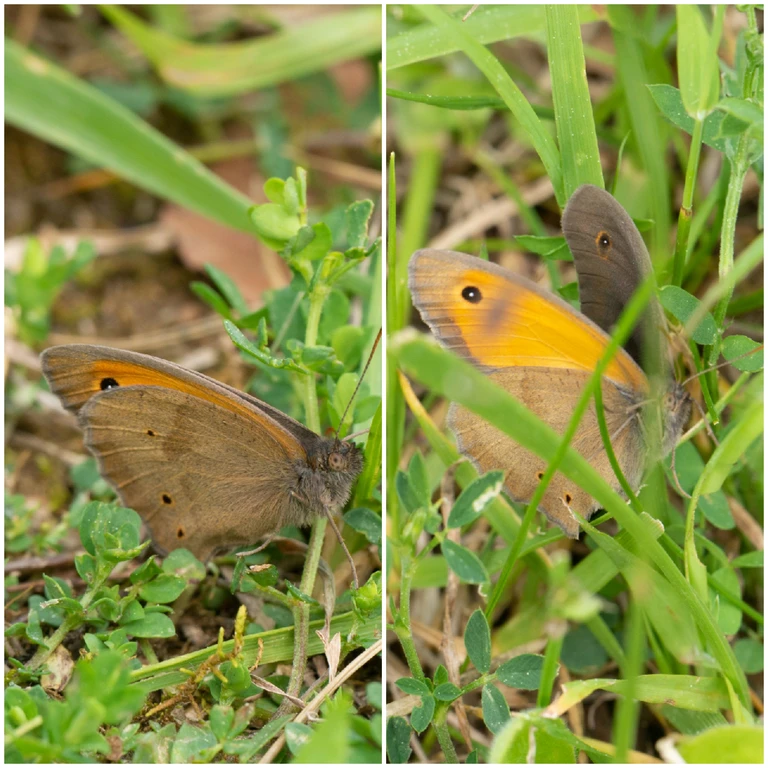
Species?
Maniola jurtina
